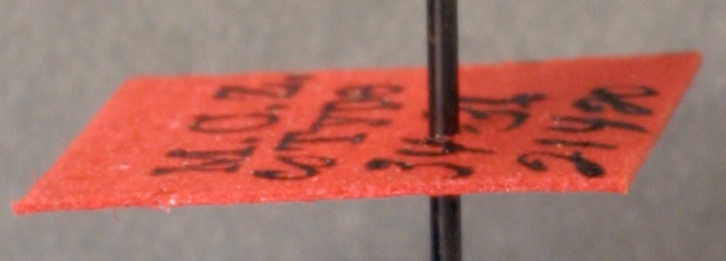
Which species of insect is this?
Myrmelachista guyanensis
